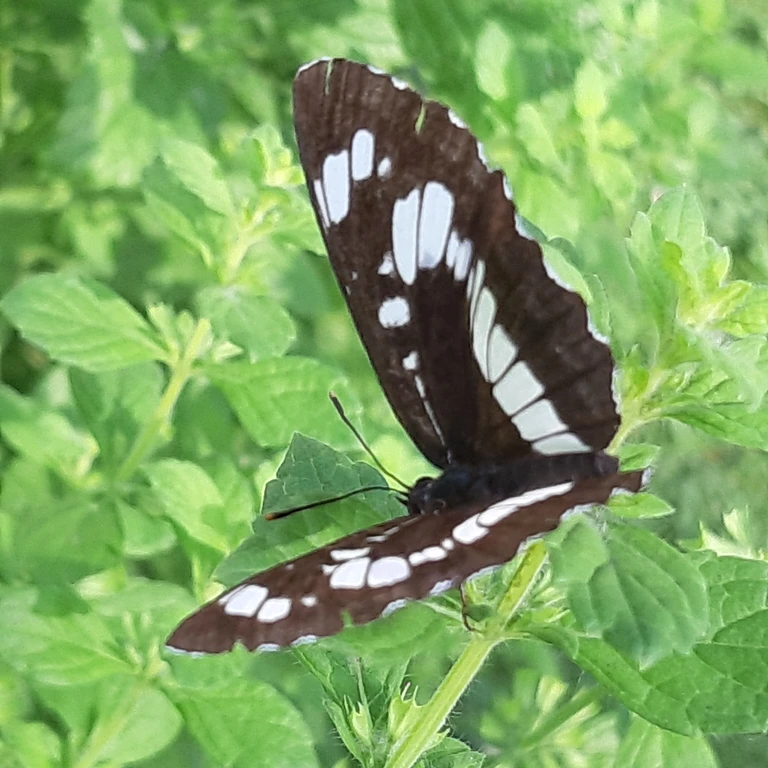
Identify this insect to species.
Neptis rivularis
